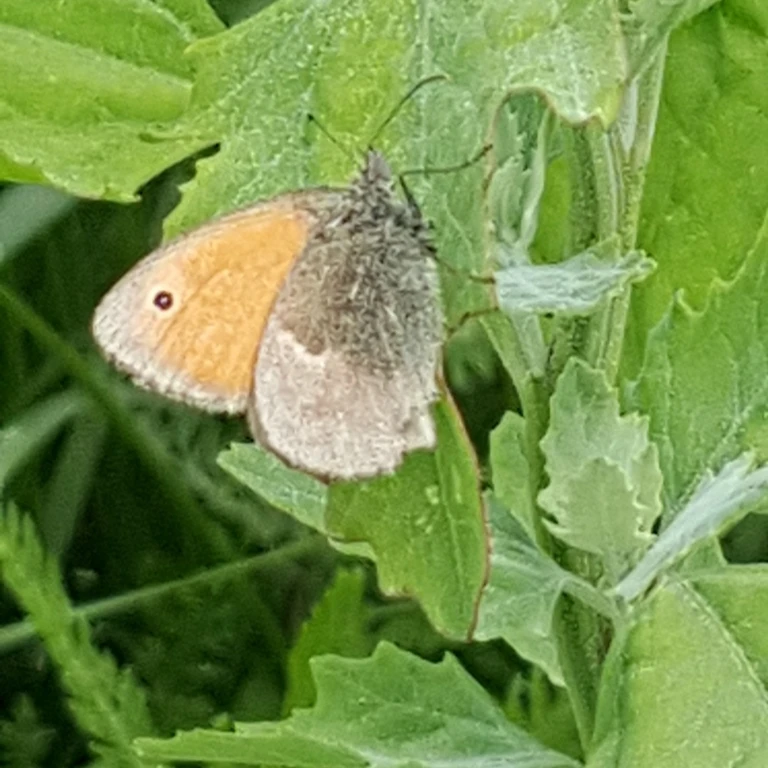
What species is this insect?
Coenonympha pamphilus
